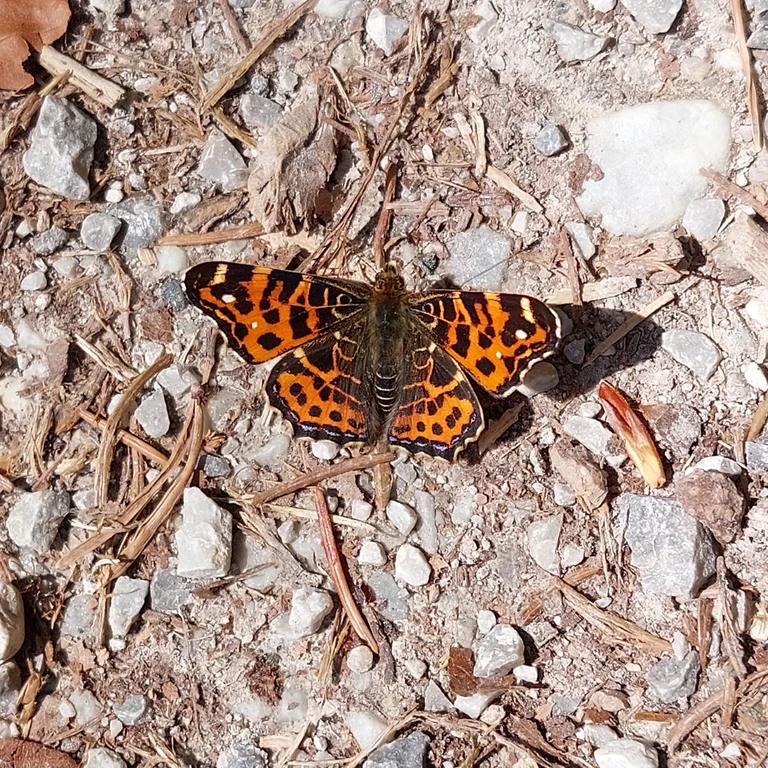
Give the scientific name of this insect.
Araschnia levana
